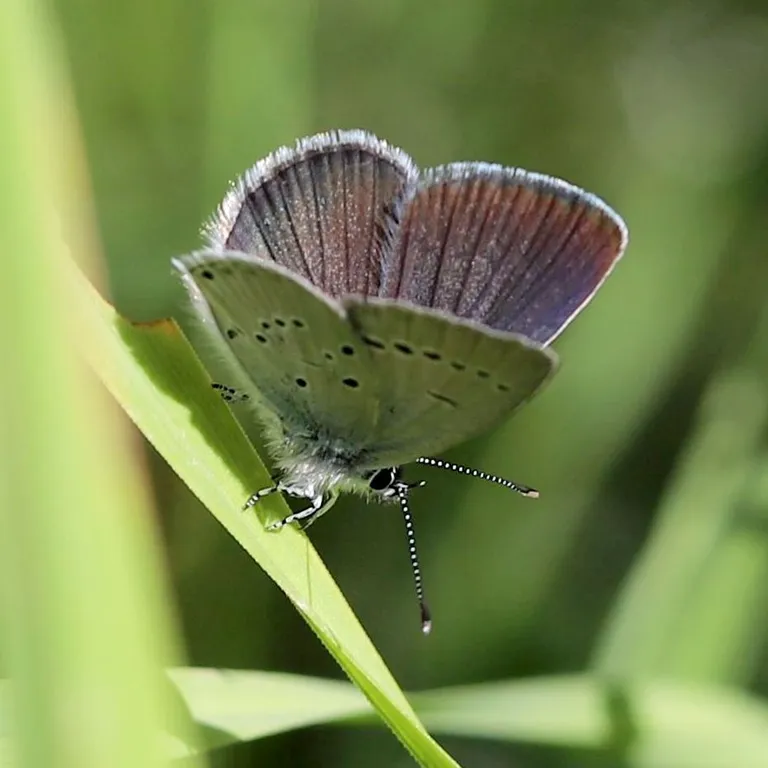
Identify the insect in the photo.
Cupido minimus
